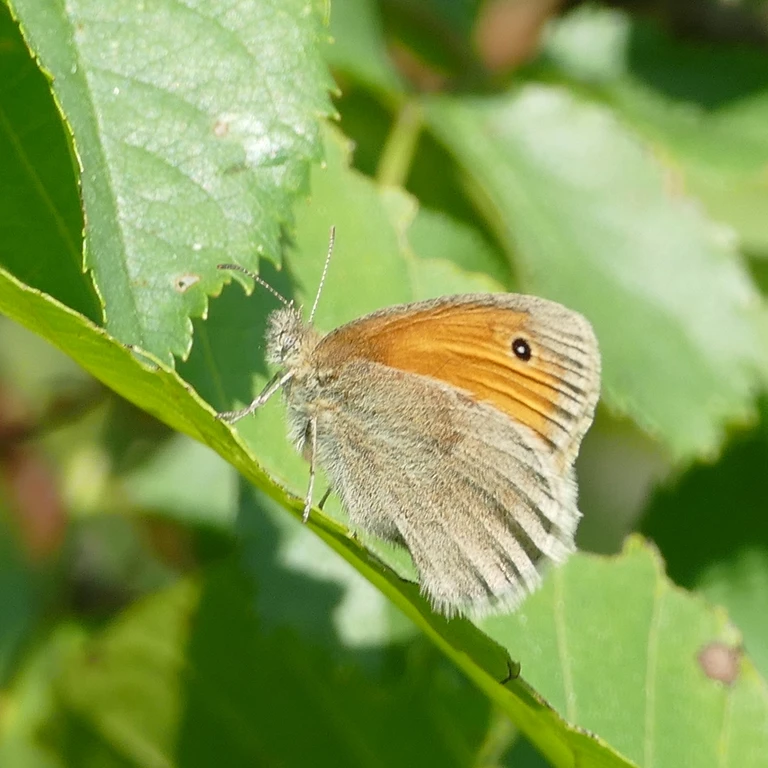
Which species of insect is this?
Coenonympha pamphilus
